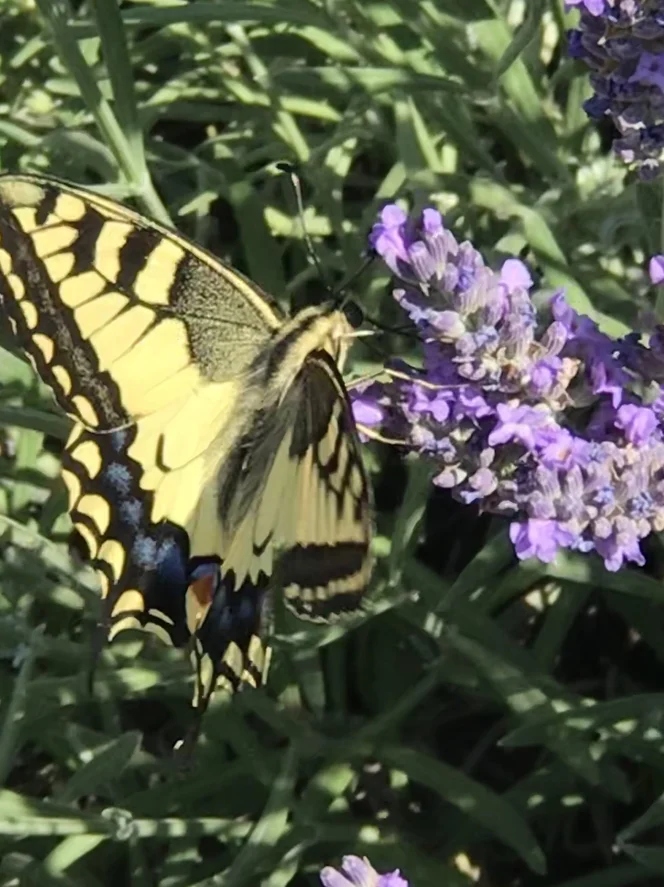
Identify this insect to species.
Papilio machaon
